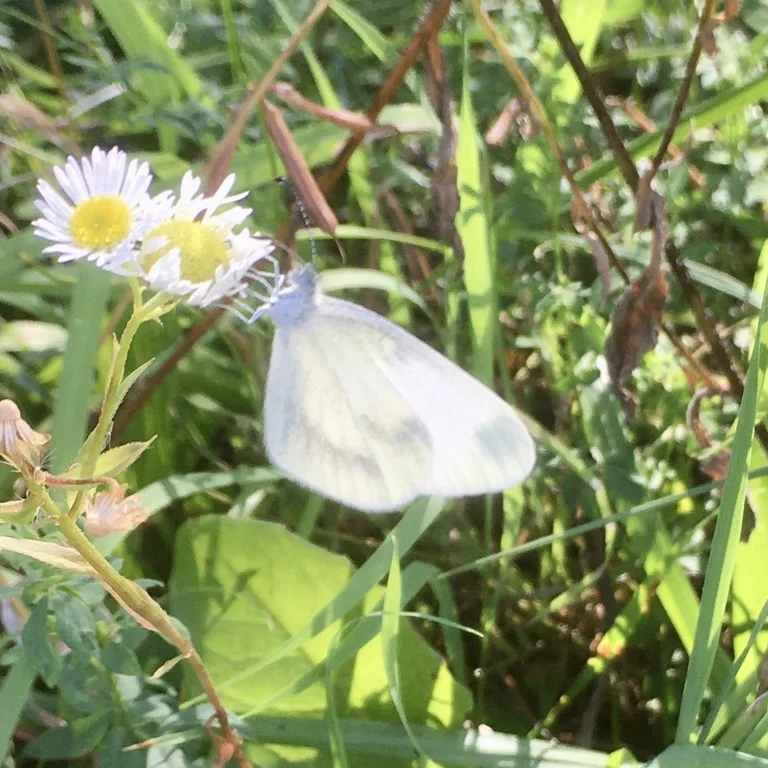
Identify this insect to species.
Leptidea sinapis/juvernica
